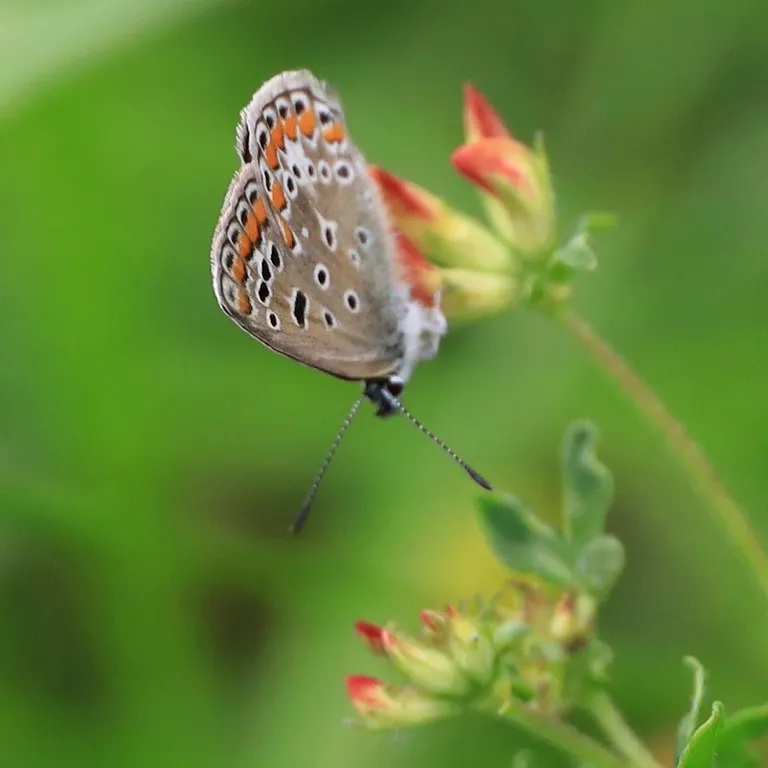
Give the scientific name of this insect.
Polyommatus icarus
